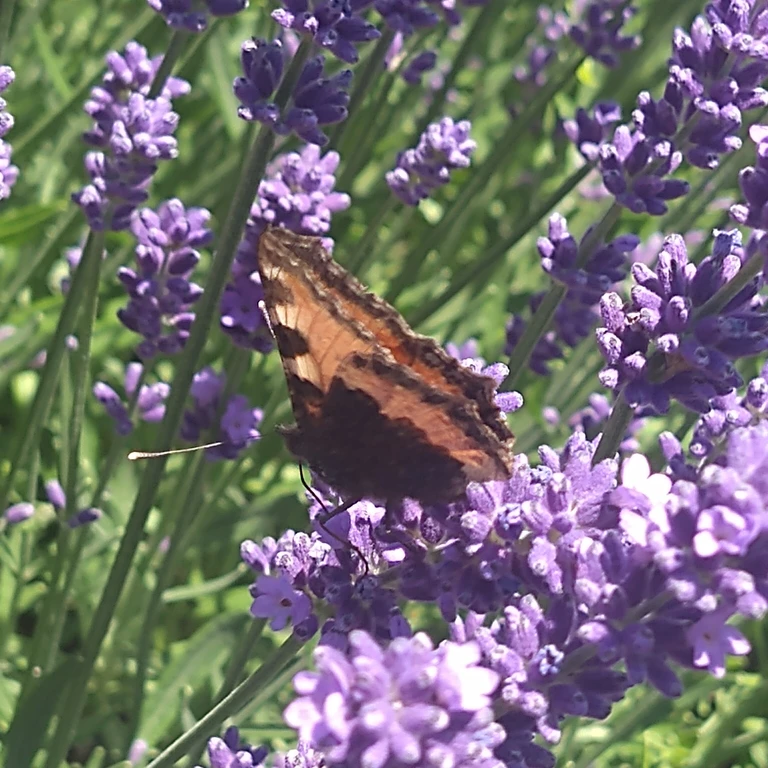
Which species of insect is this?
Aglais urticae
